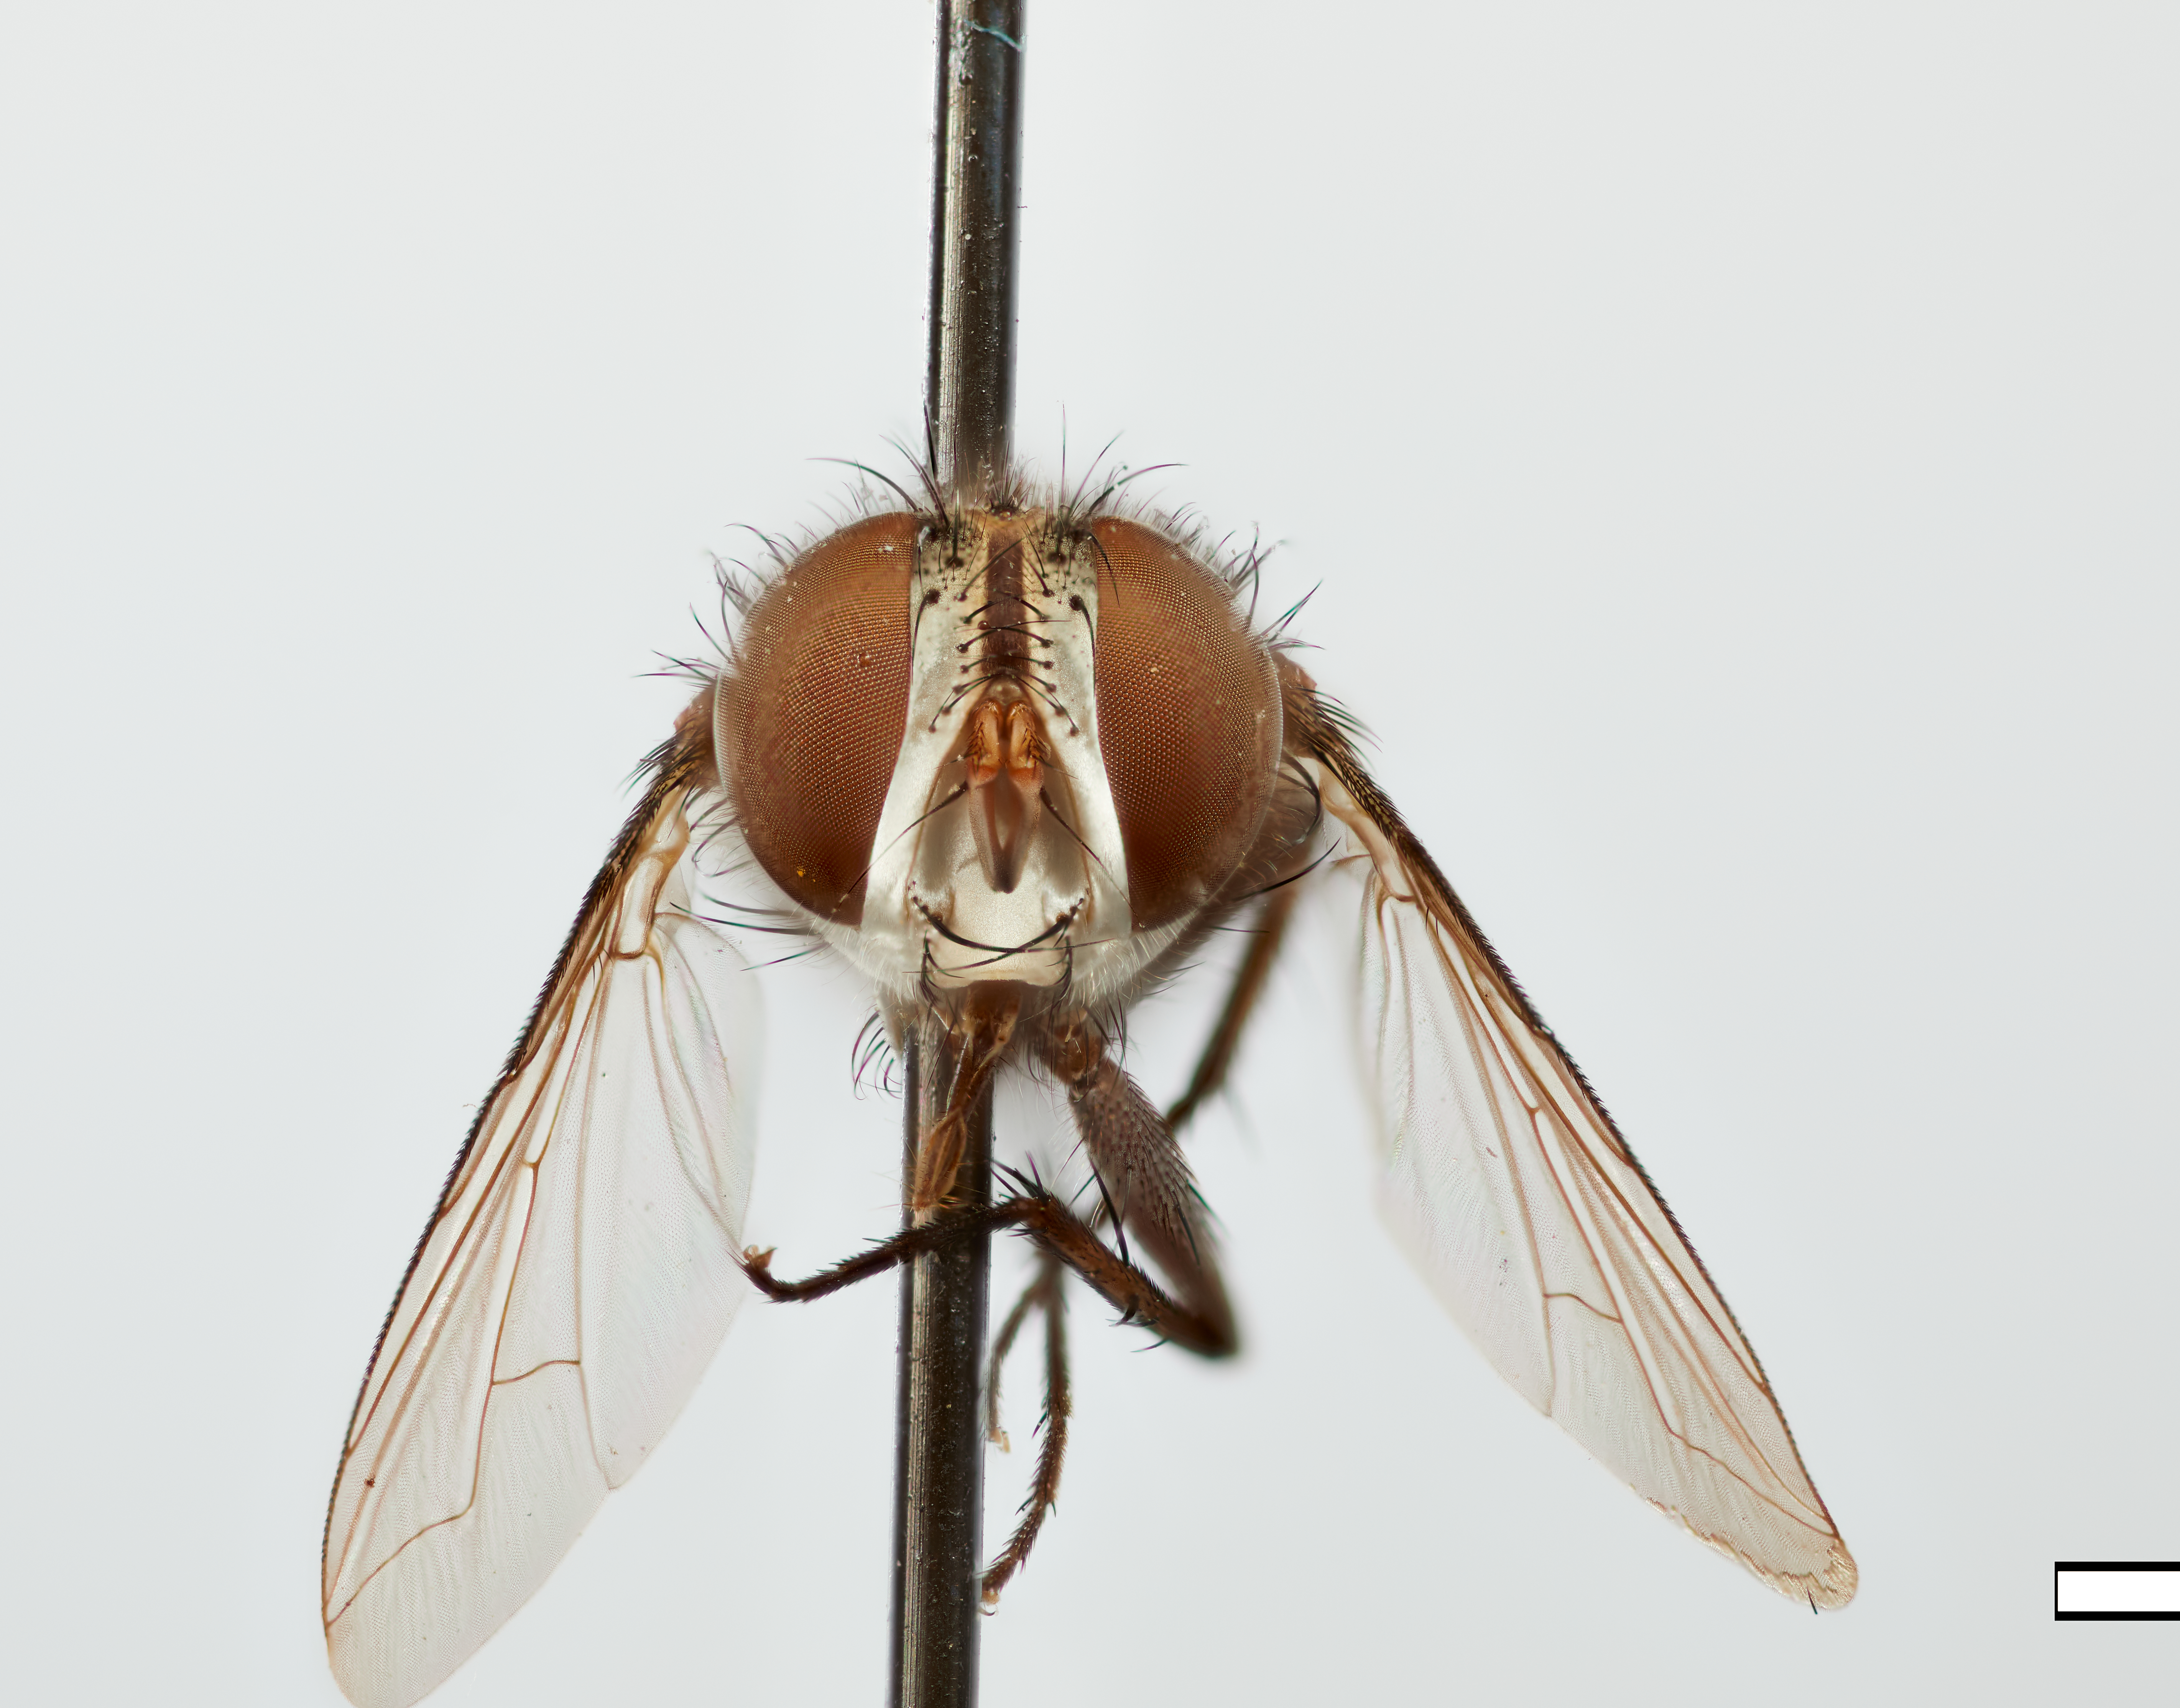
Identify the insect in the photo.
Phasiopsis floridana
